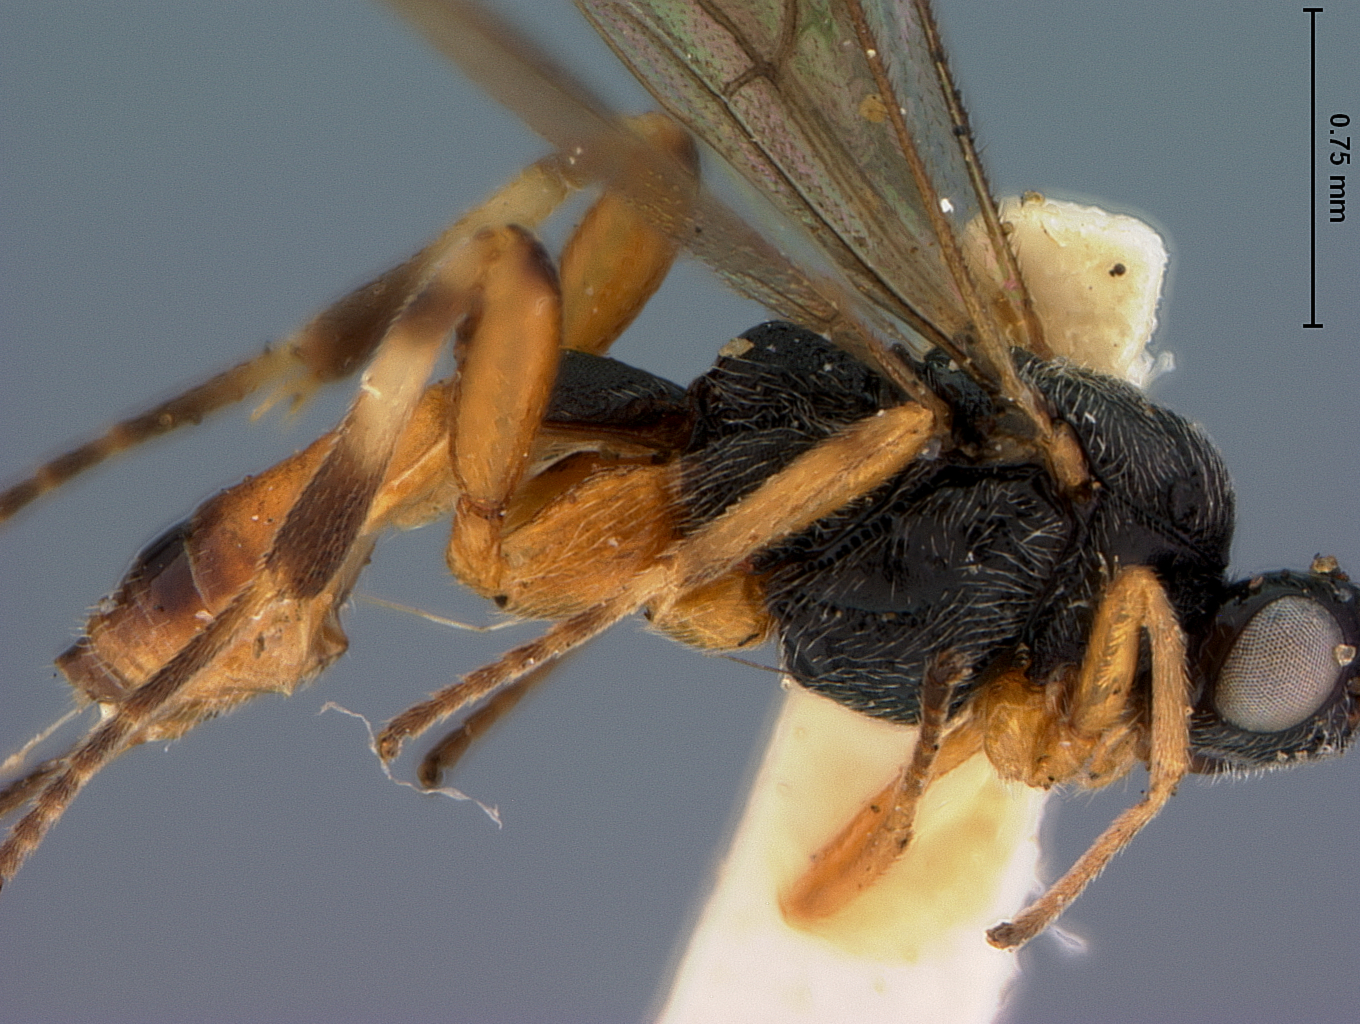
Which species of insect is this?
Bassus brevicauda
